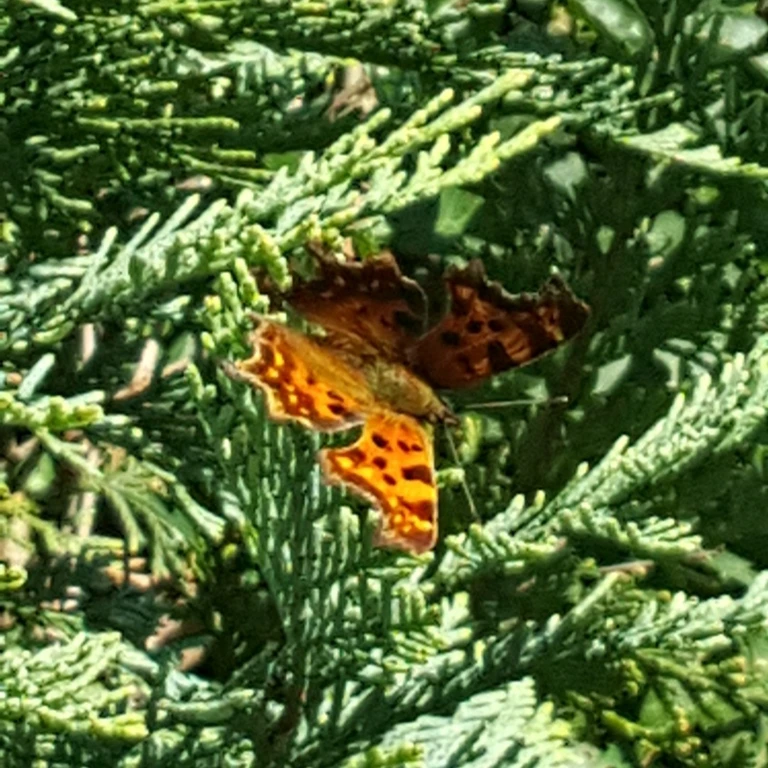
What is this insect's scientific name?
Polygonia c-album
